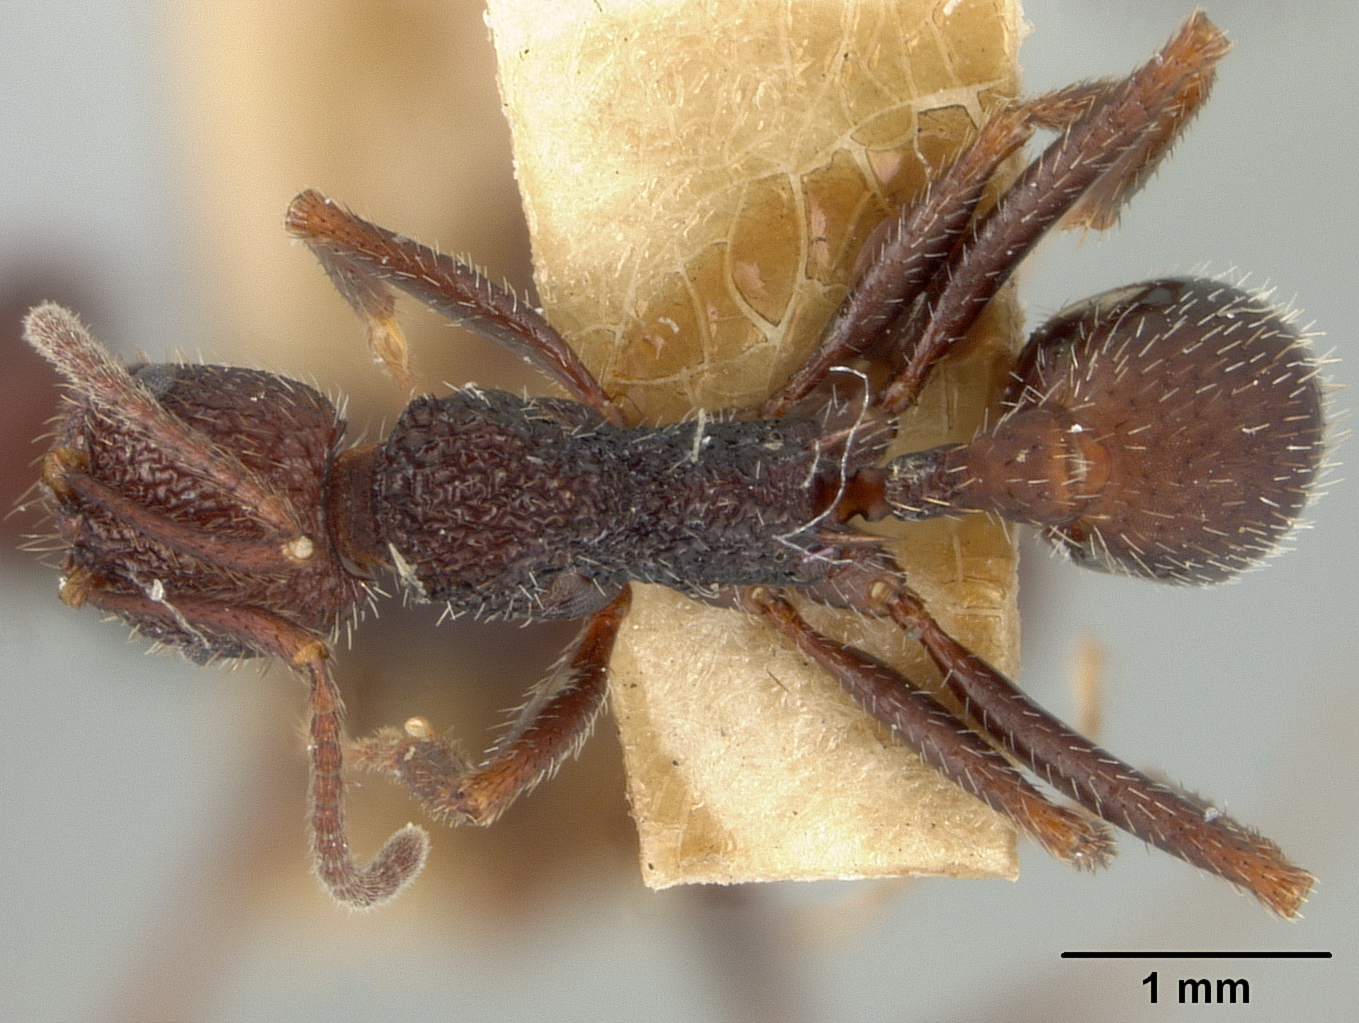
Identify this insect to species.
Aphaenogaster relicta
